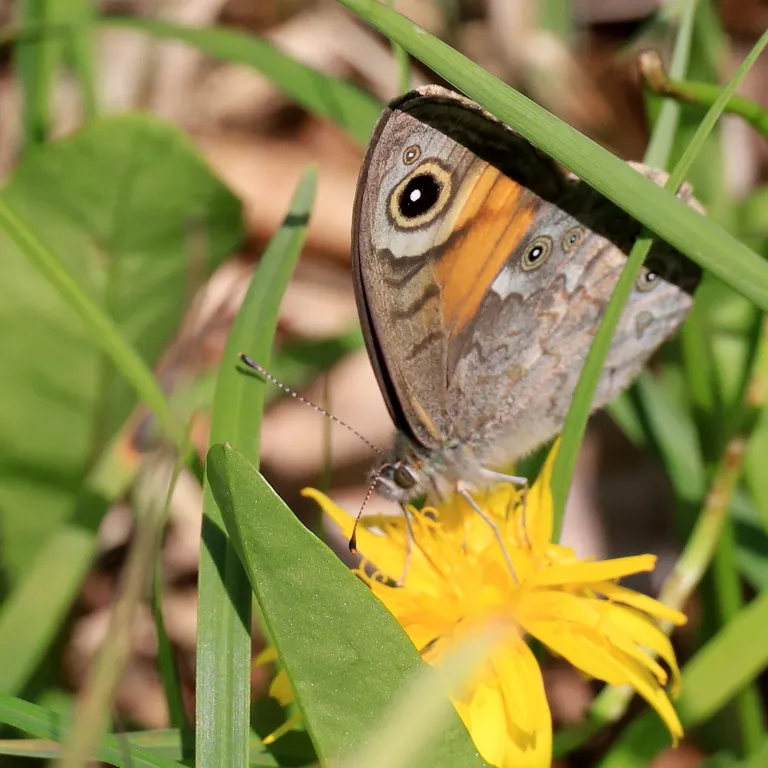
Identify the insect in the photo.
Lasiommata maera (also Pararge maera)
